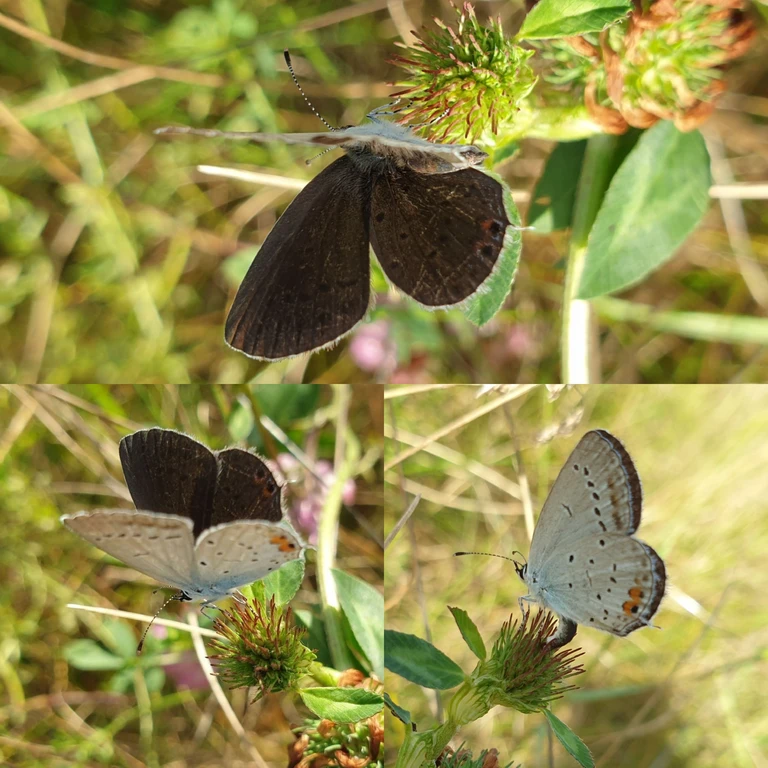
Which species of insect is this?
Cupido argiades (also Elkalyce argiades)
